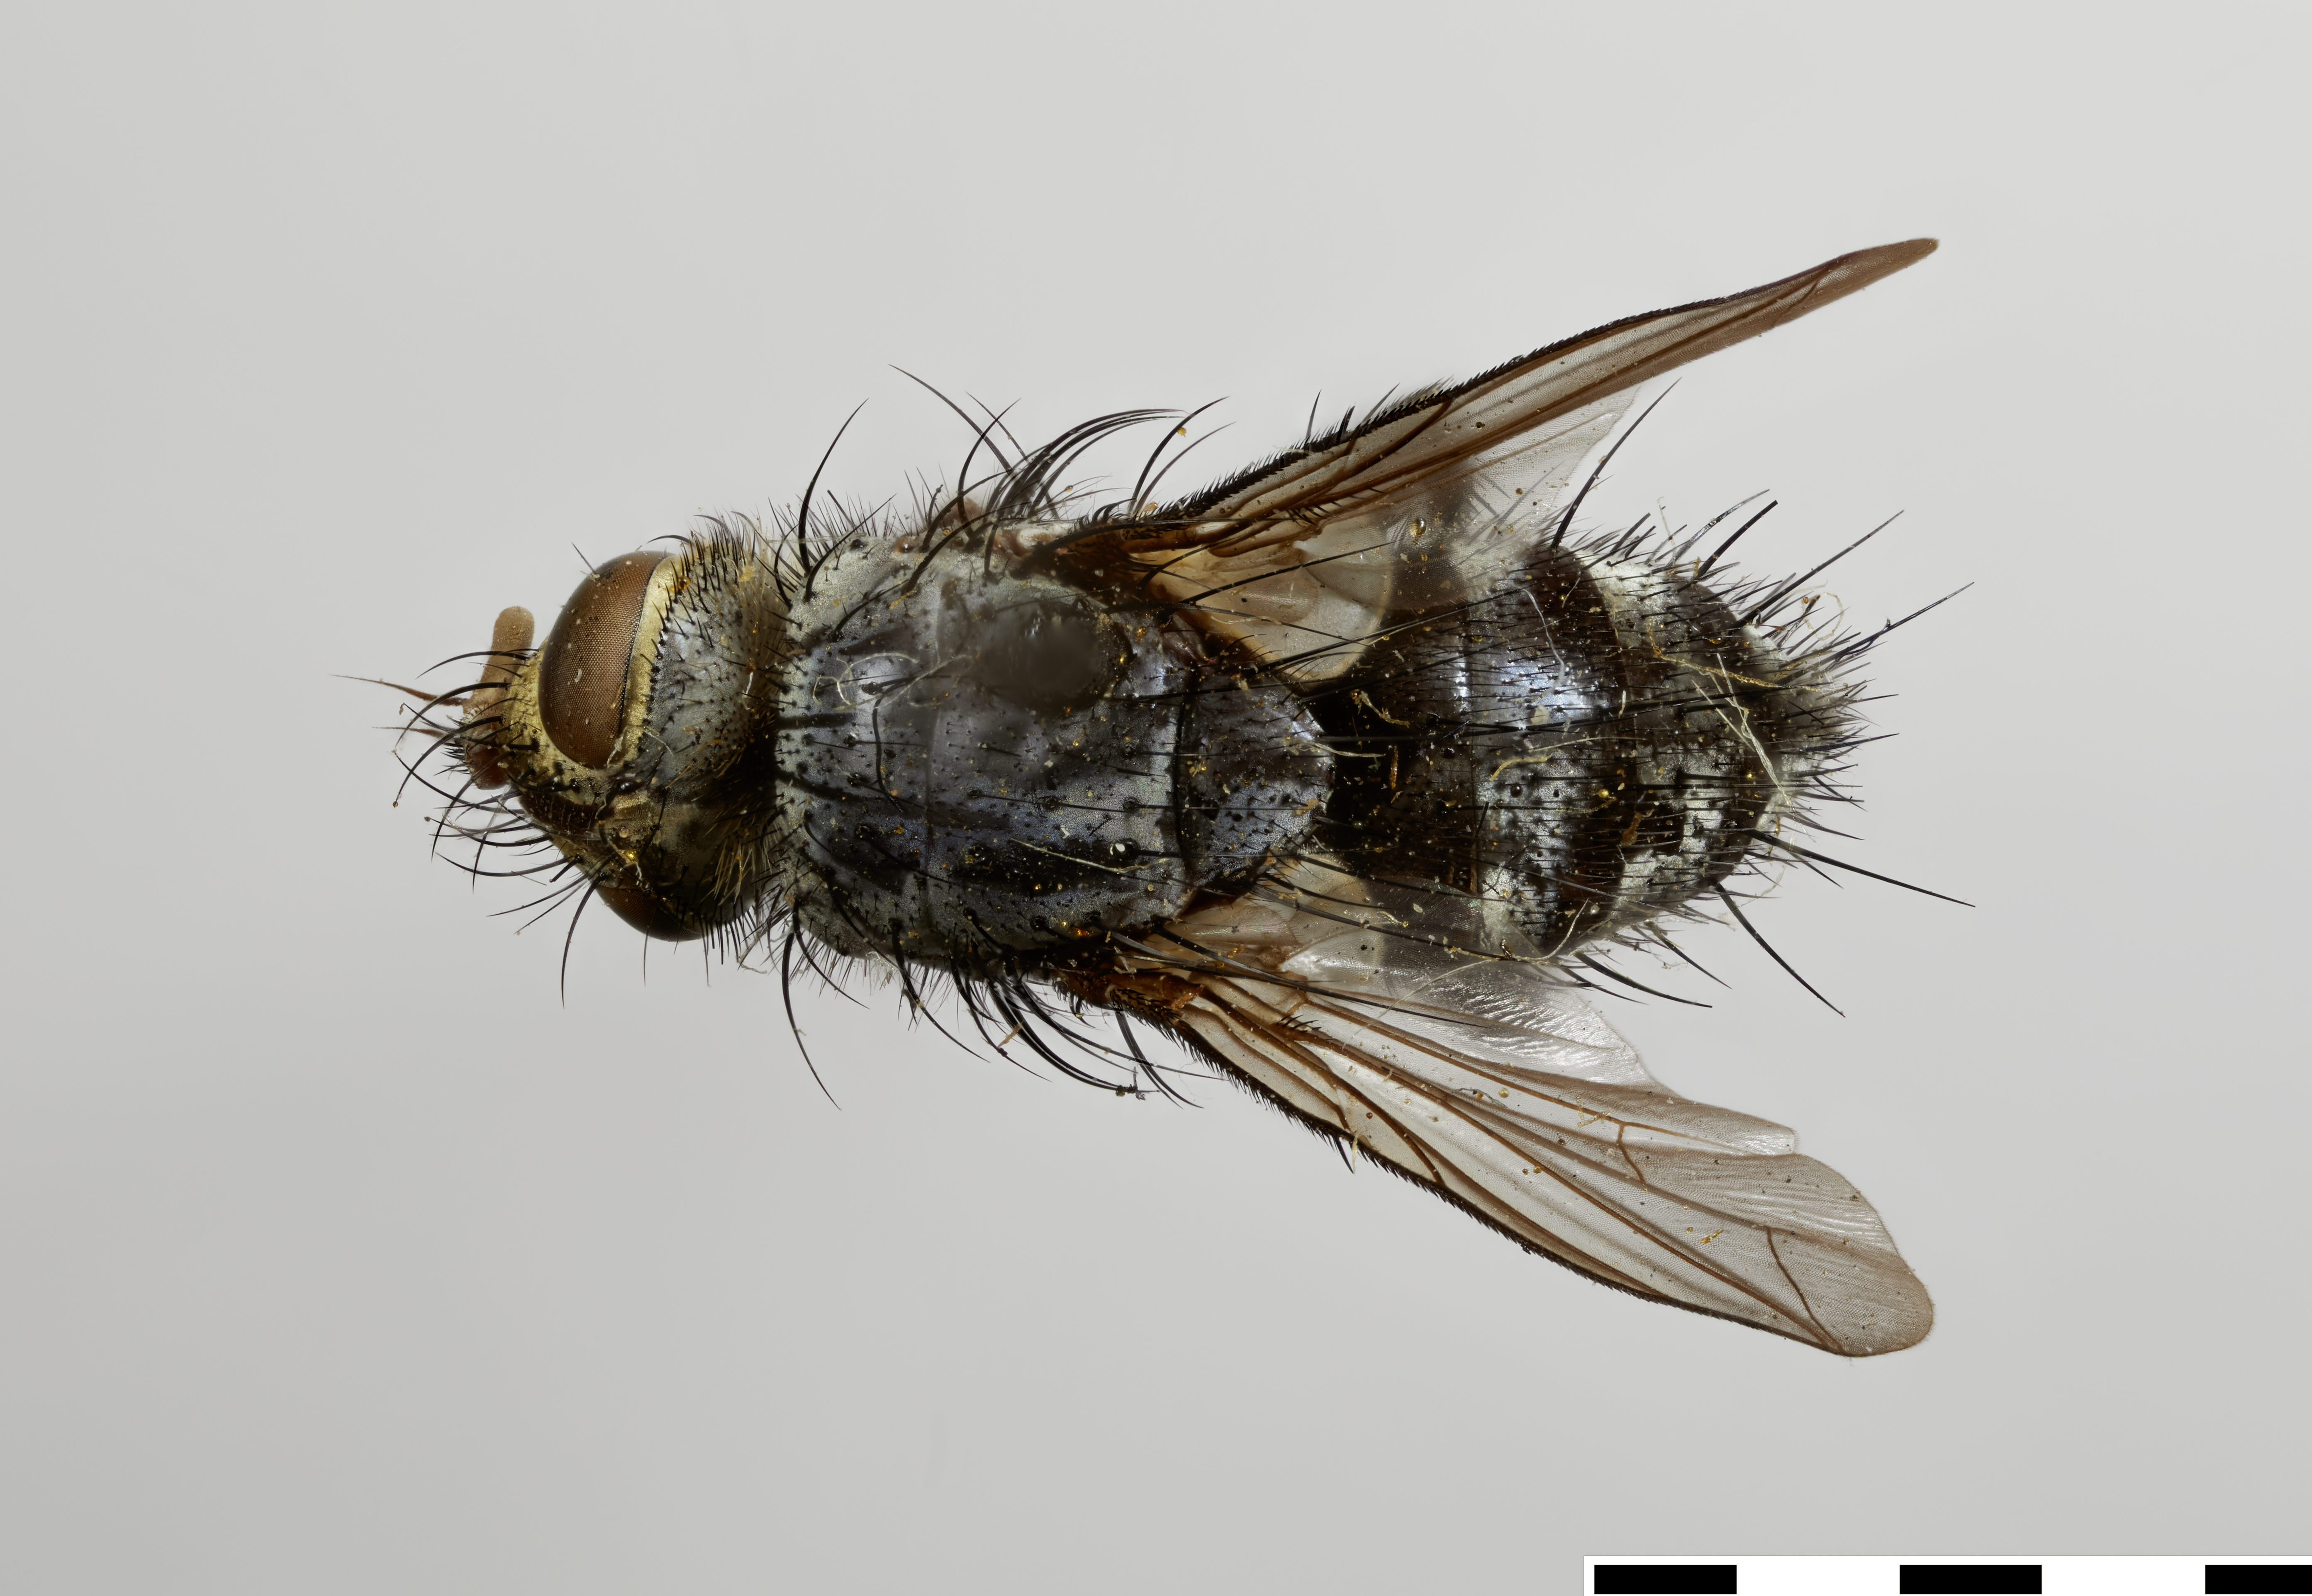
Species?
Neothelaira dexina
